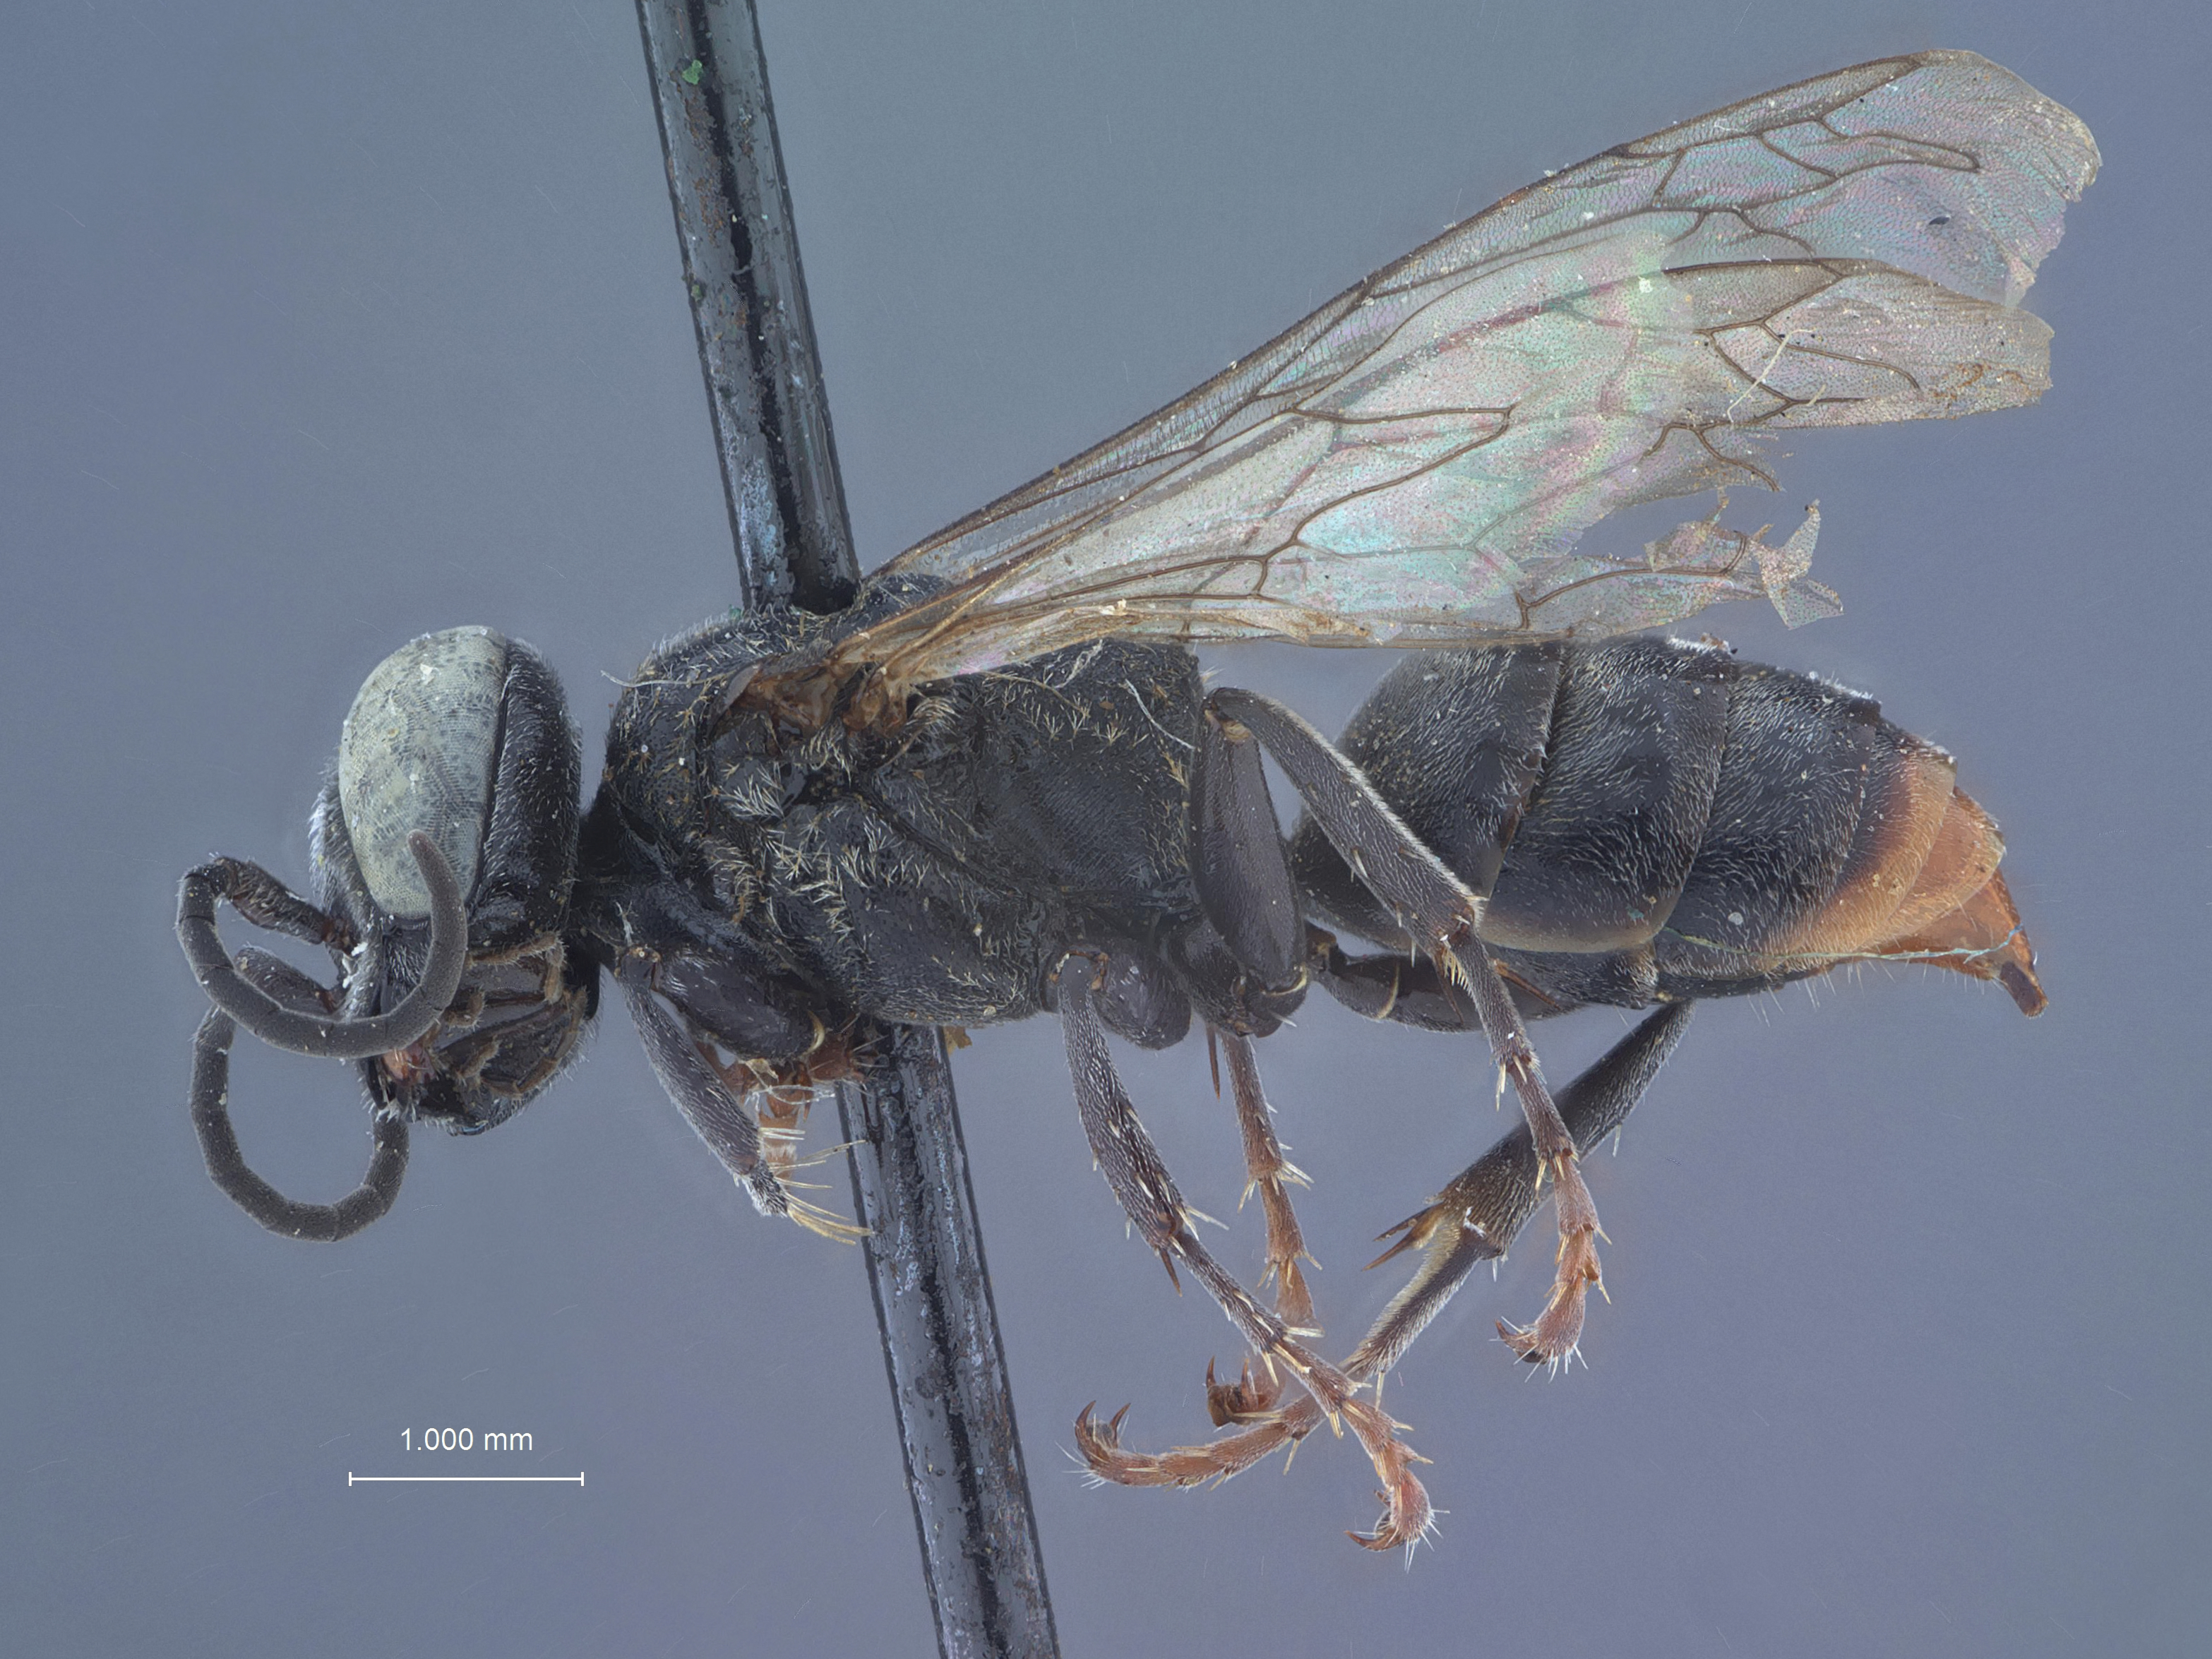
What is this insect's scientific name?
Tachysphex forcii
